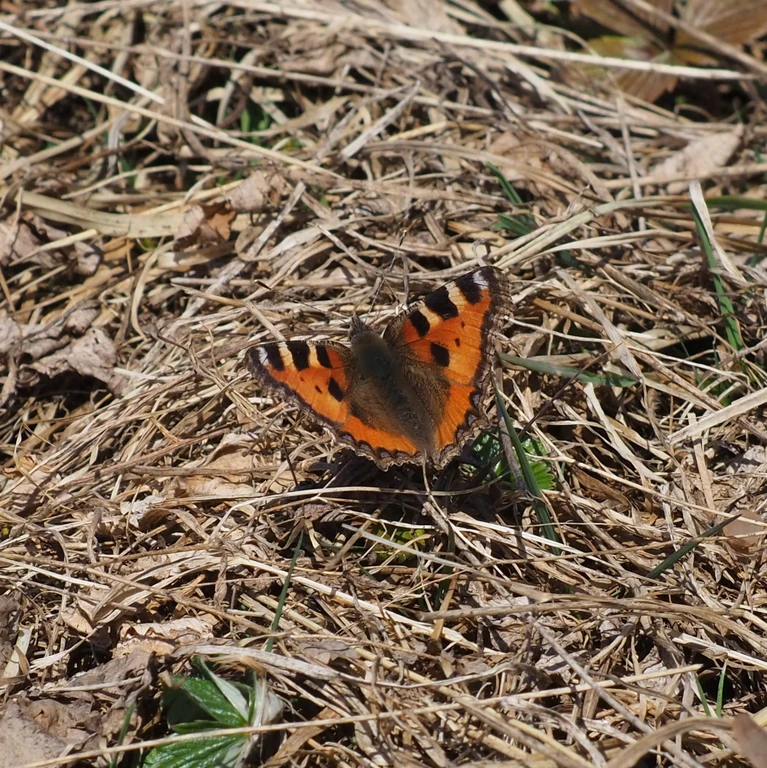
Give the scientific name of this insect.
Aglais urticae
